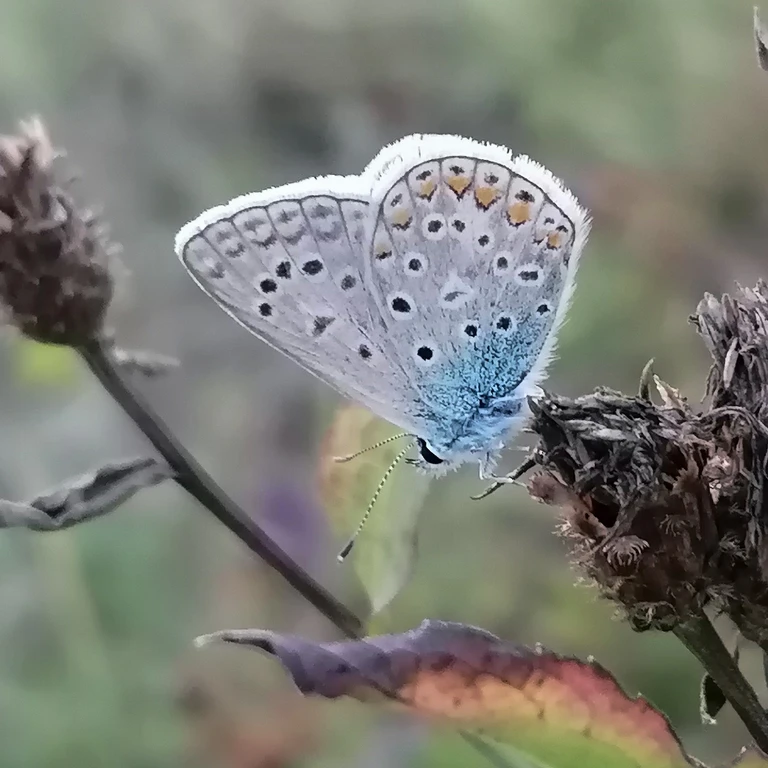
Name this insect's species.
Polyommatus icarus
